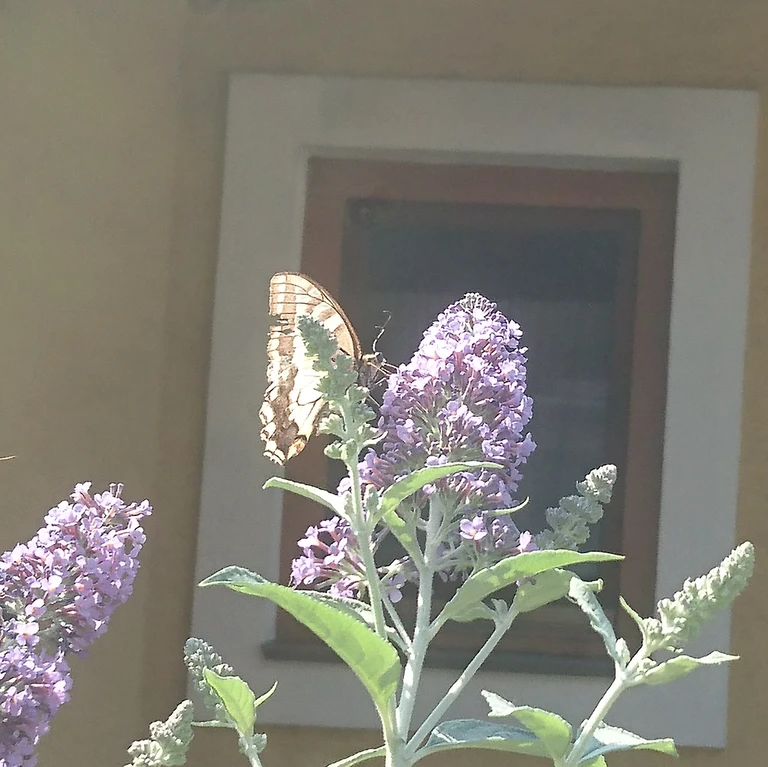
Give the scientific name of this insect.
Papilio machaon
